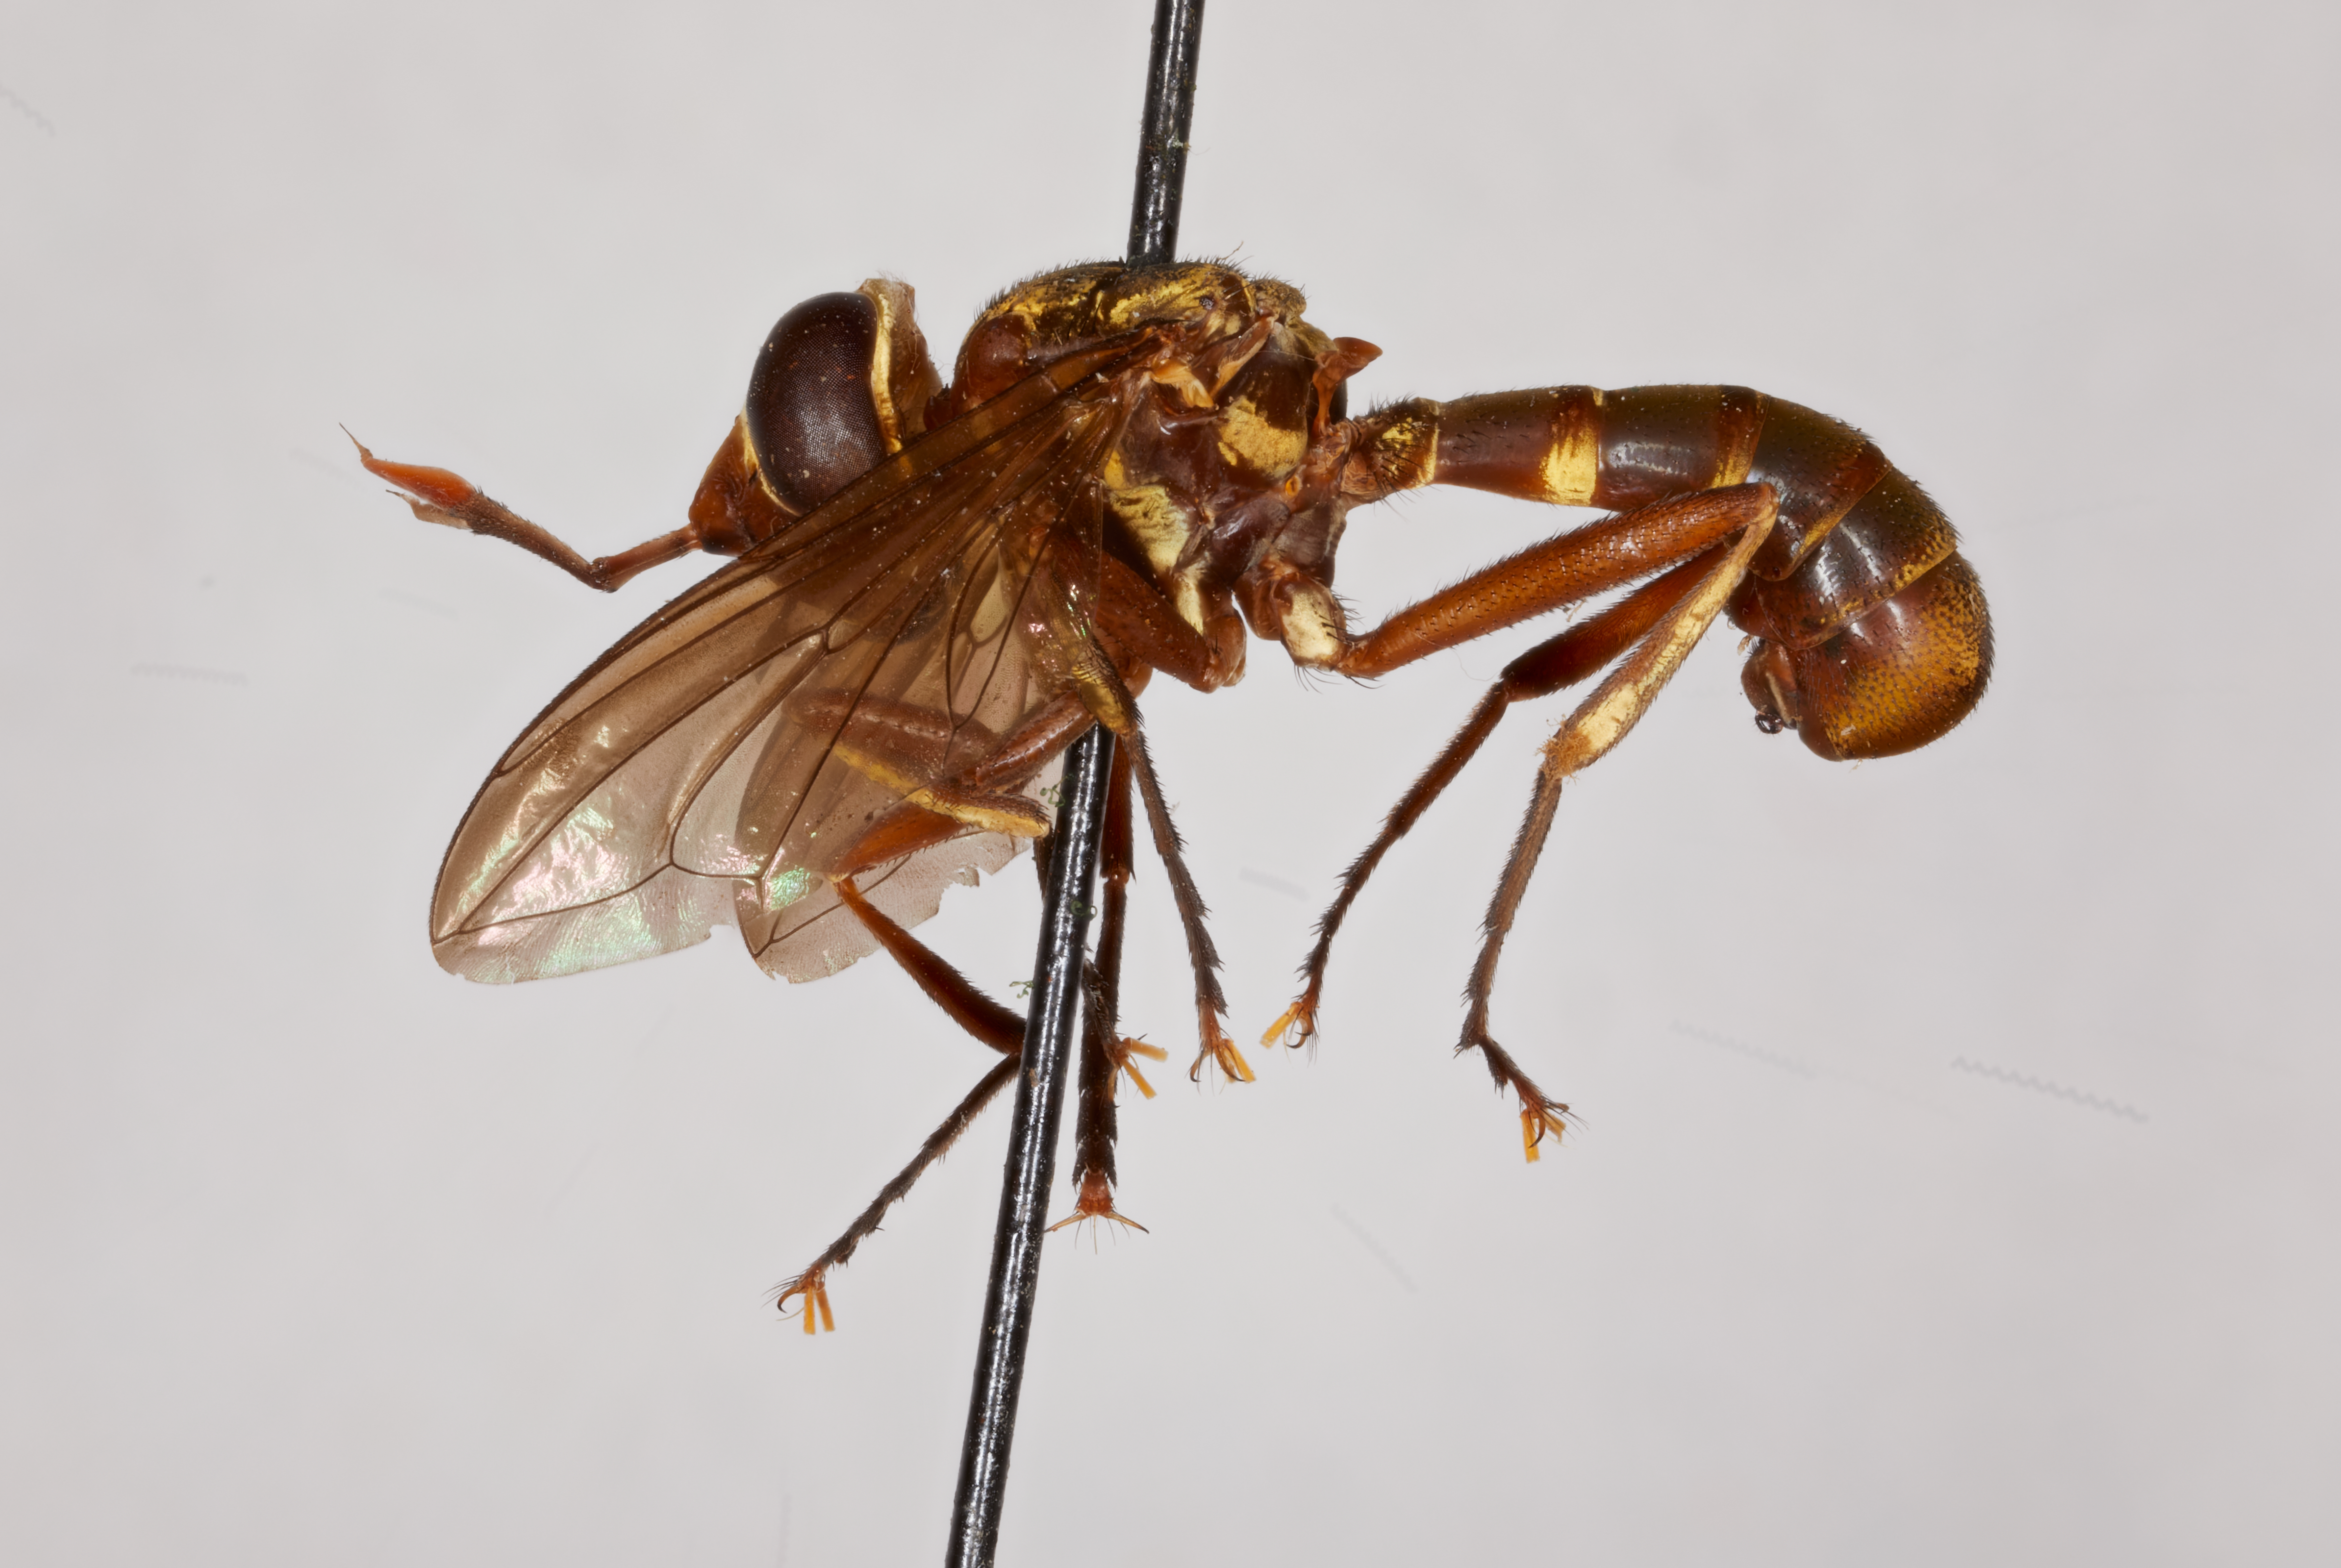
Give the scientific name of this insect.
Conops bakeri
